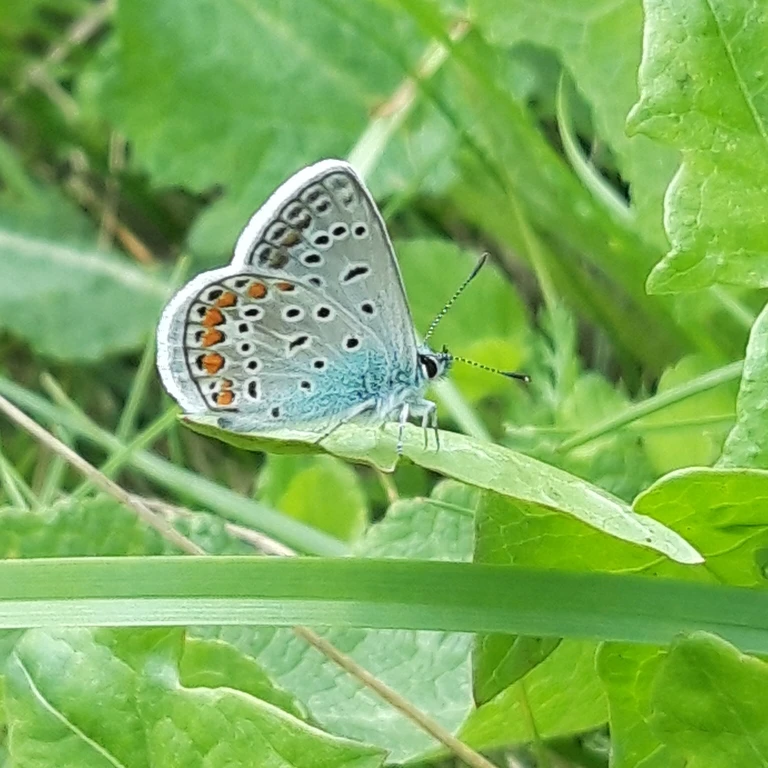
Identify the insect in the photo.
Polyommatus icarus
